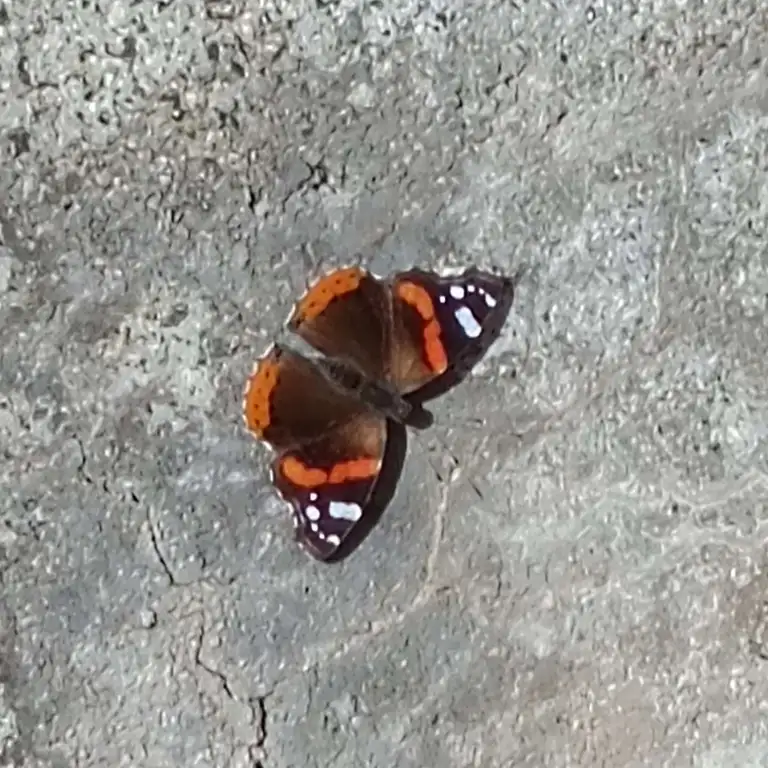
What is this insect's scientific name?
Vanessa atalanta
